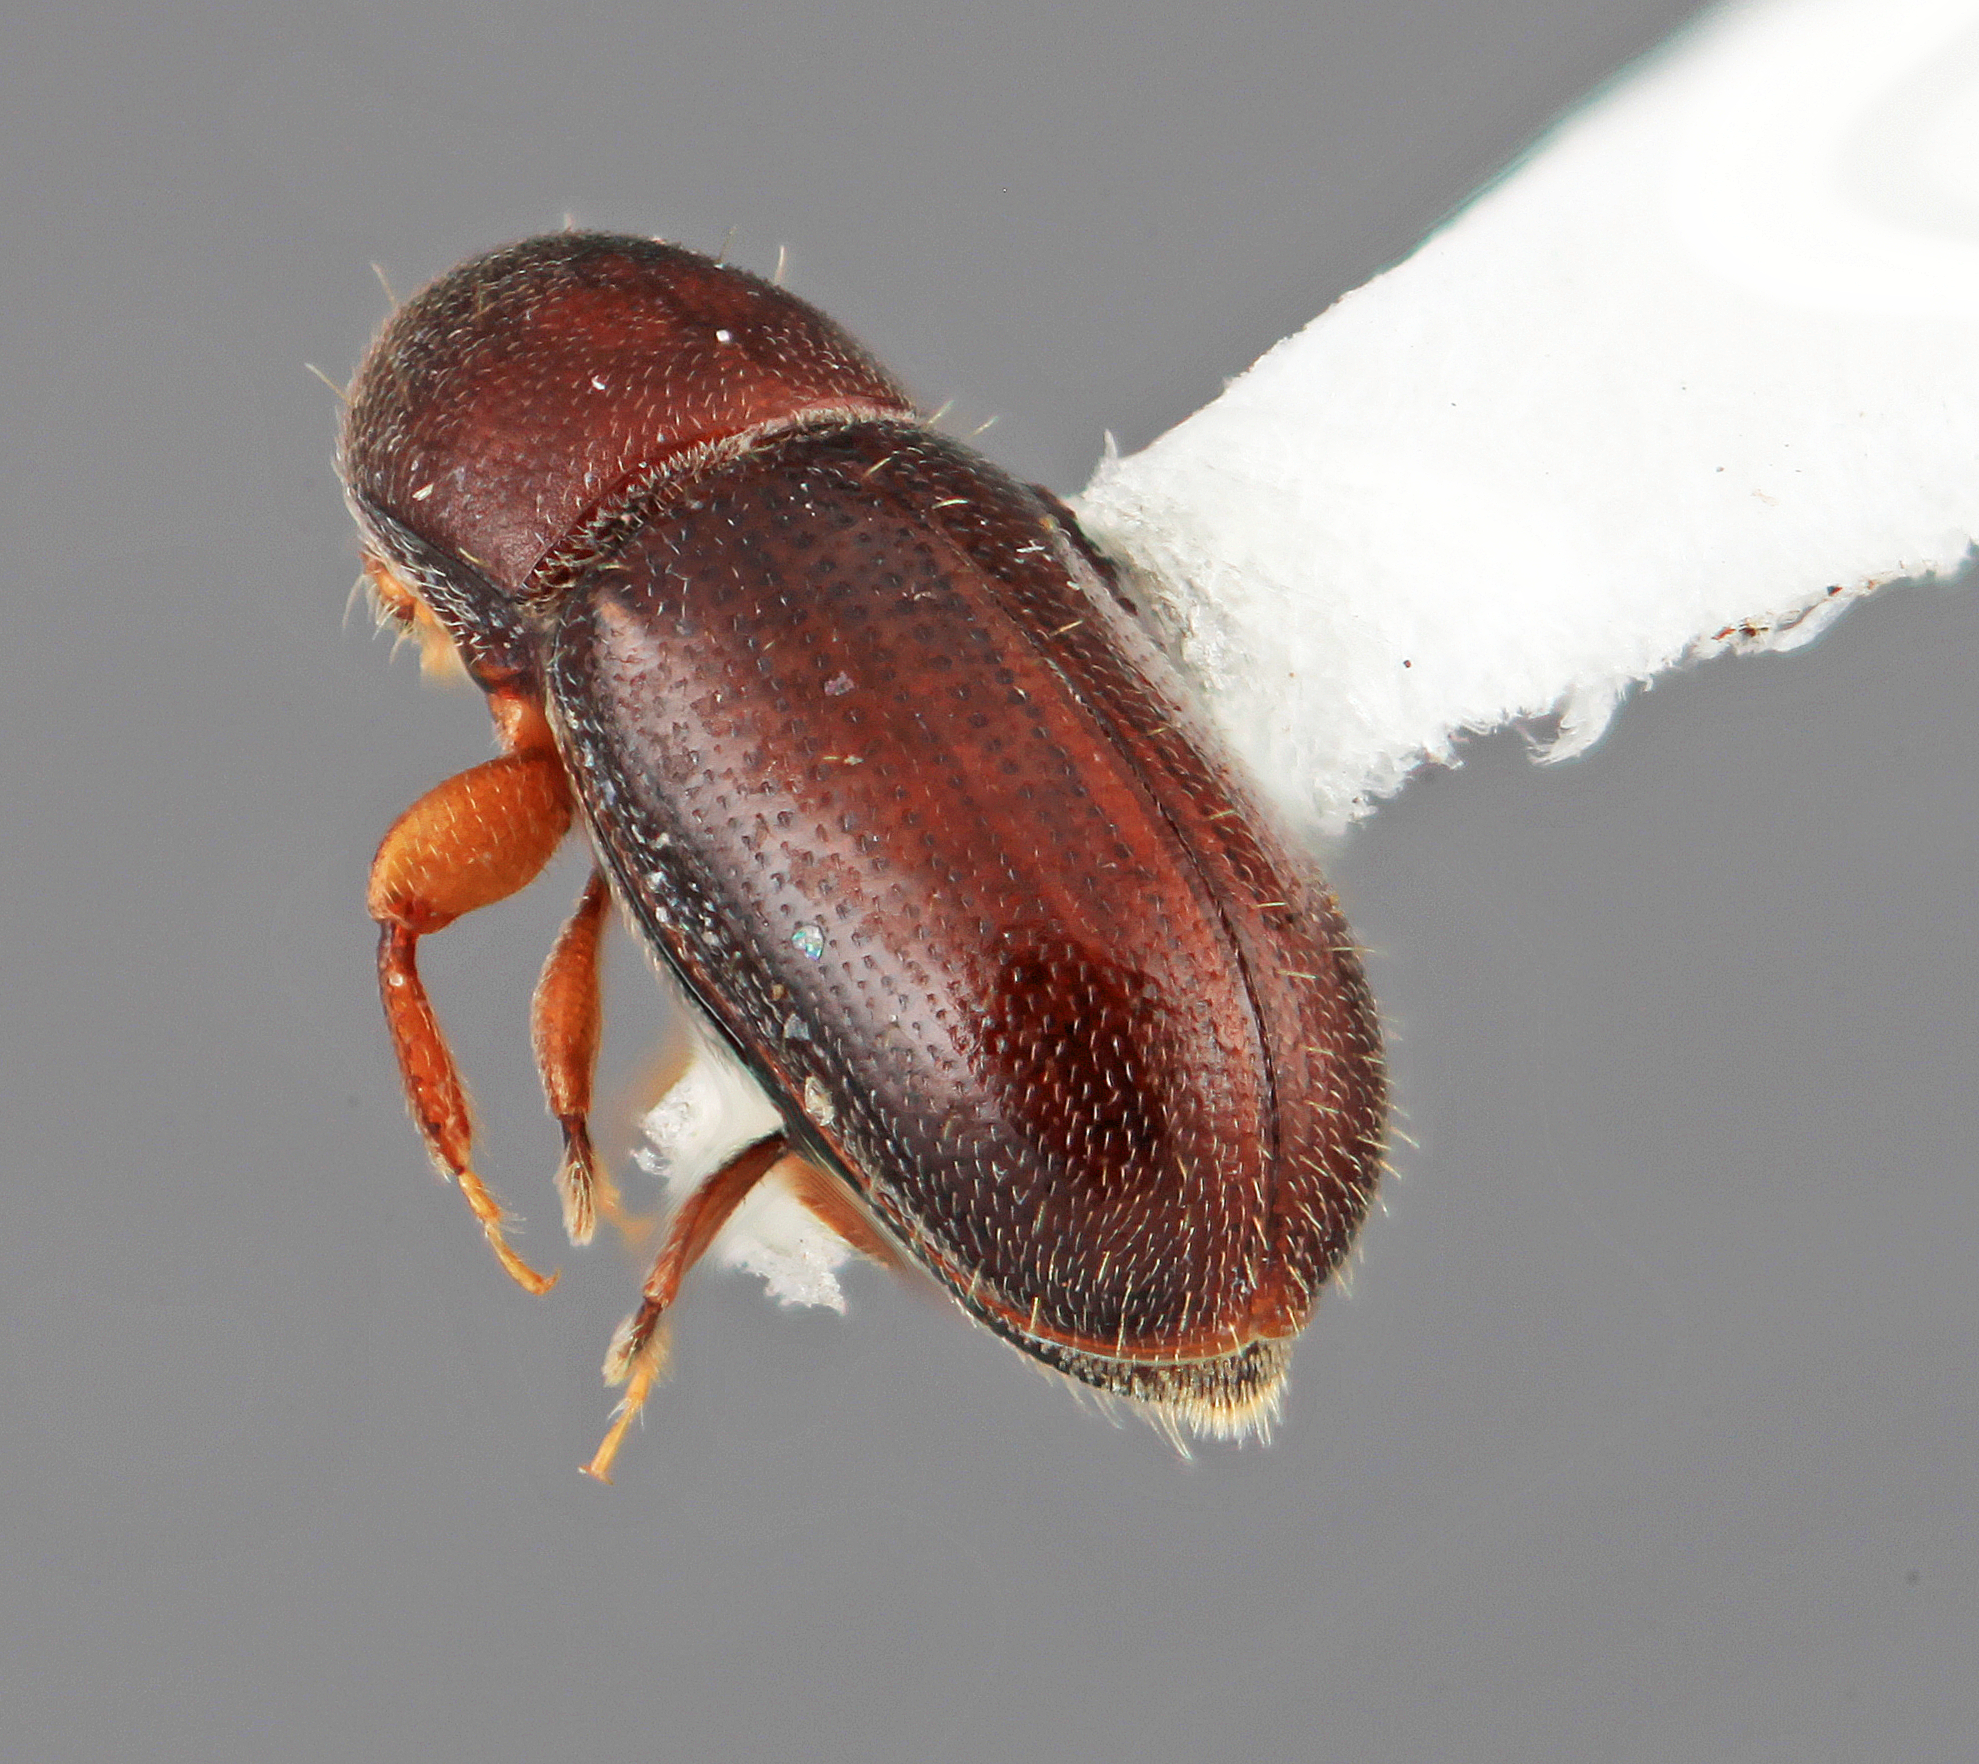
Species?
Scolytodes ficicolens
